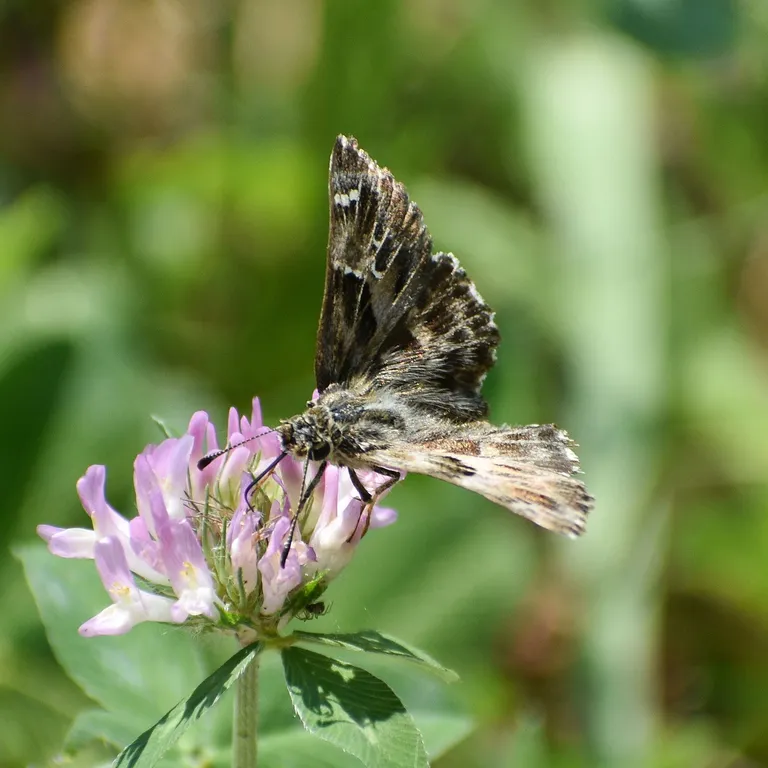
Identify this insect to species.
Carcharodus alceae
